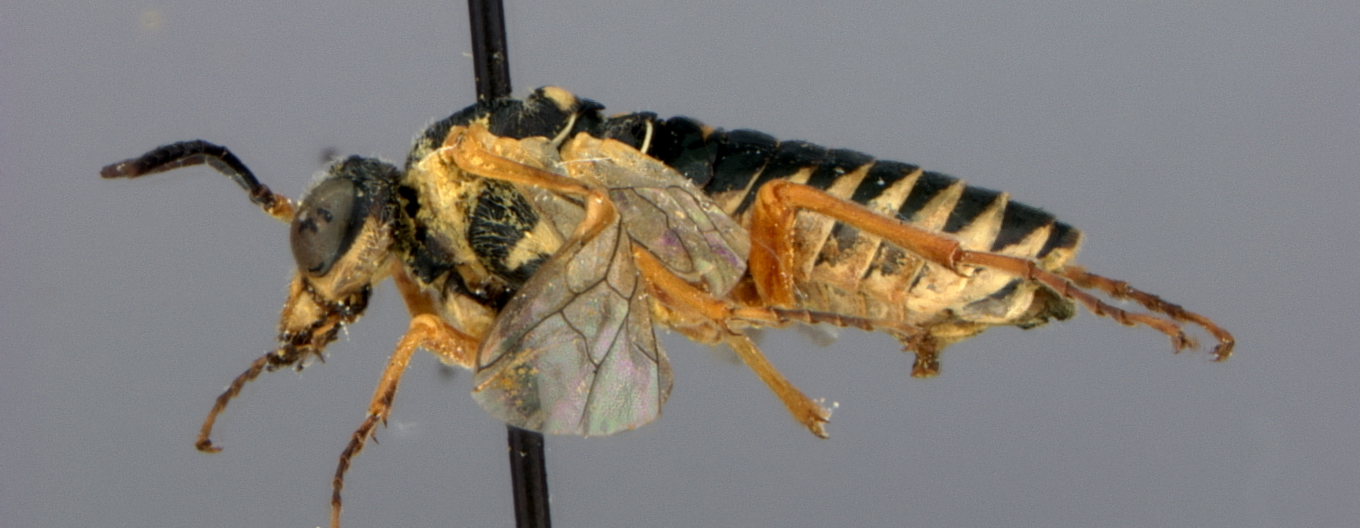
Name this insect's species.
Elinora smithi
